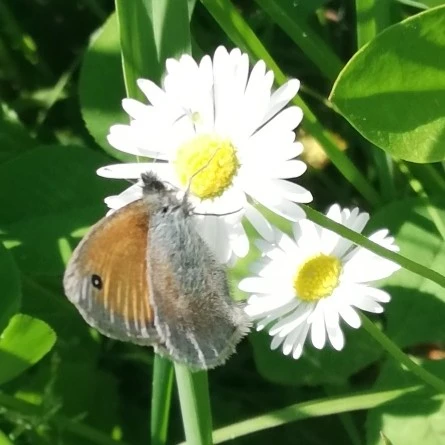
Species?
Coenonympha pamphilus
